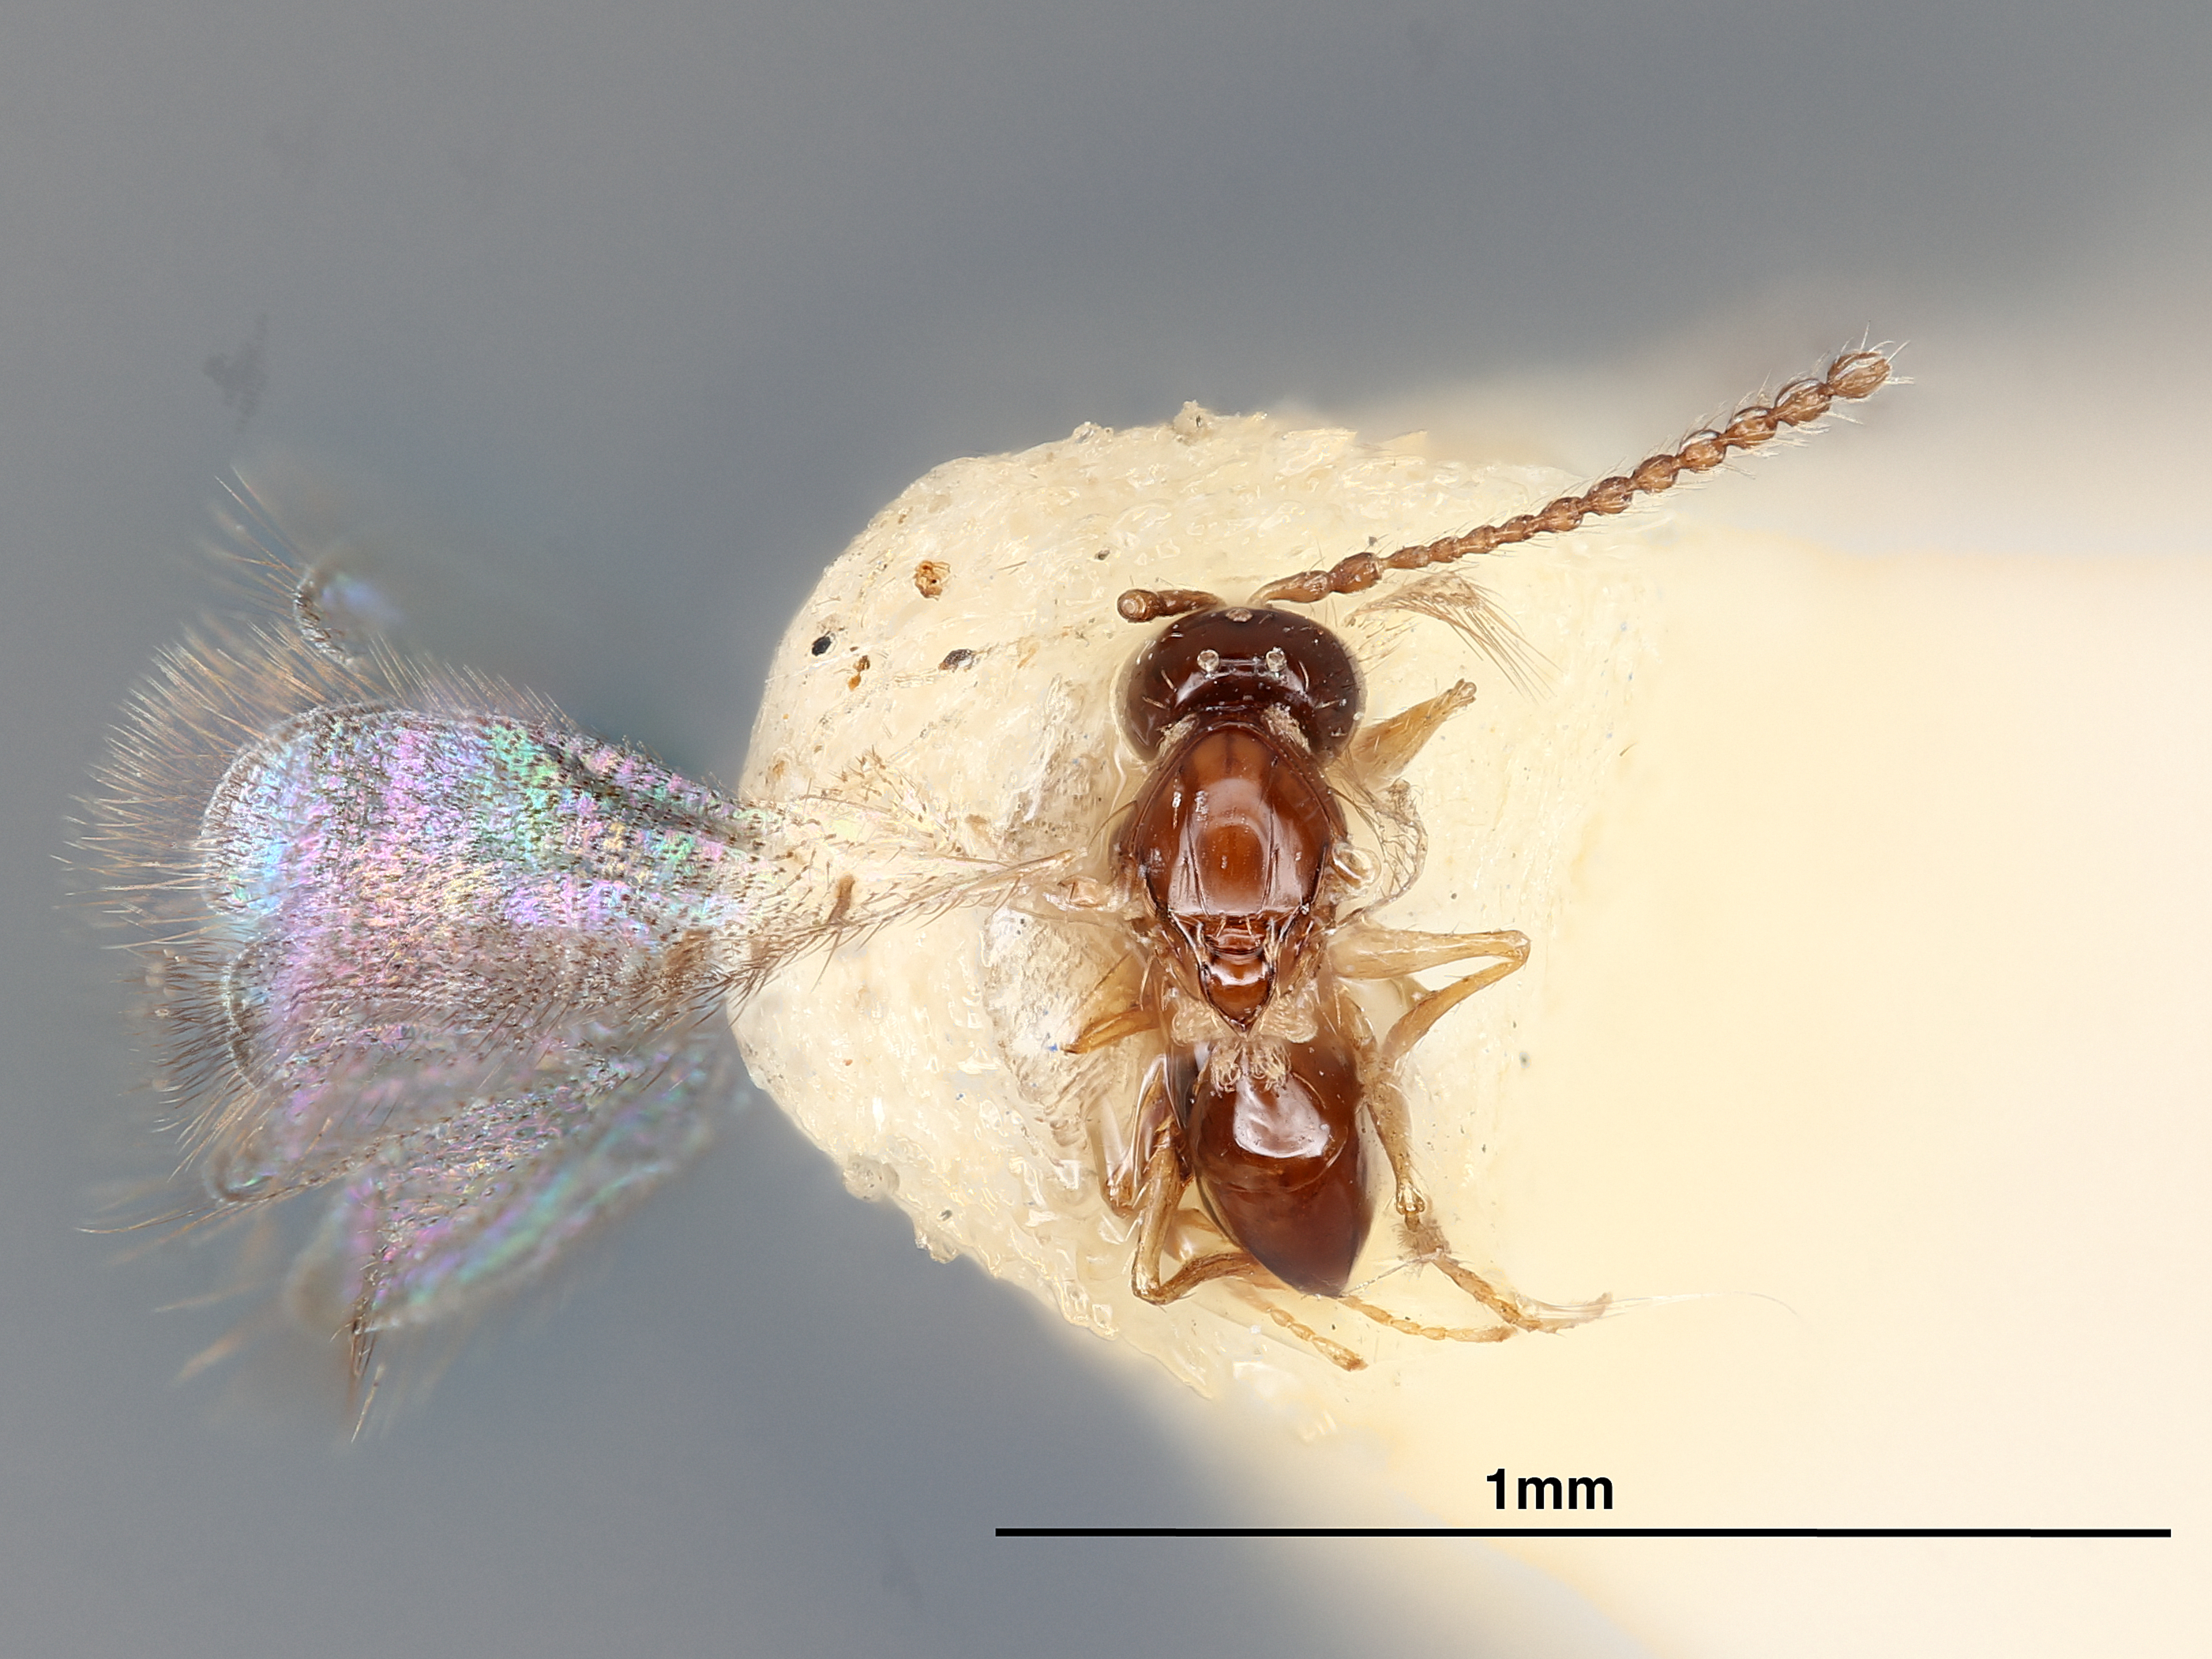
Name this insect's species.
Emargo eciton
